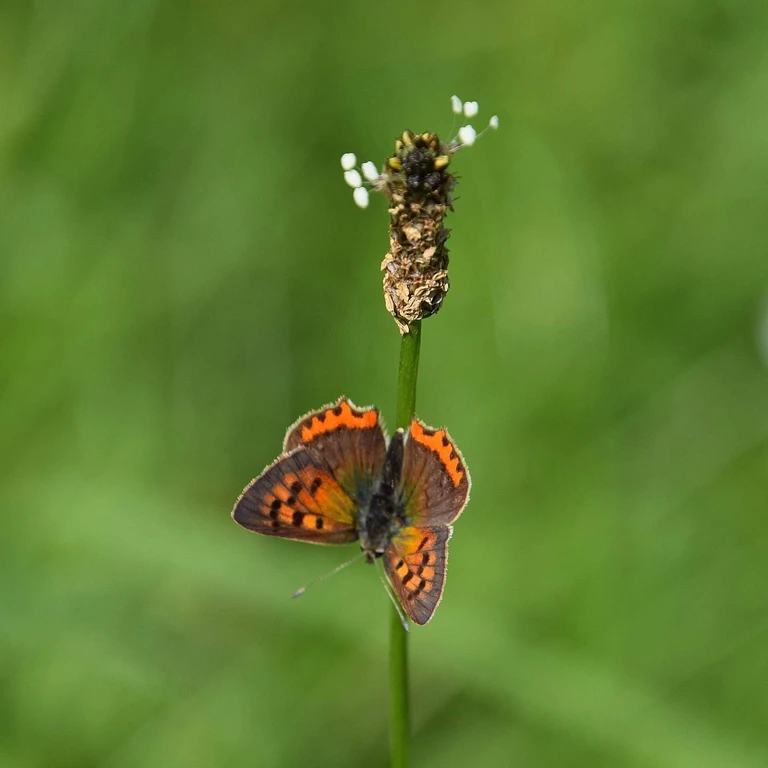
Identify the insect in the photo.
Lycaena phlaeas
